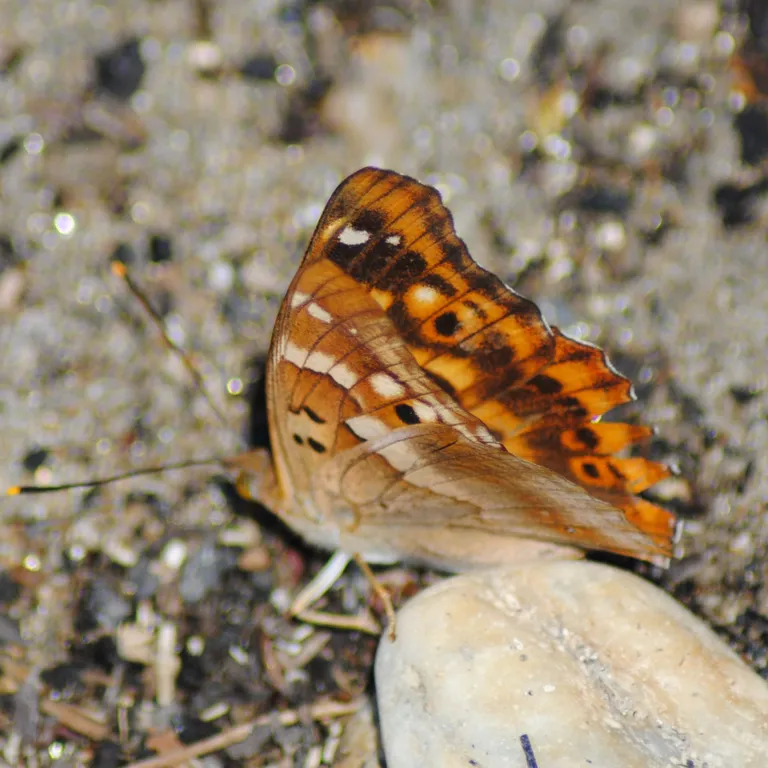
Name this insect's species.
Apatura ilia
